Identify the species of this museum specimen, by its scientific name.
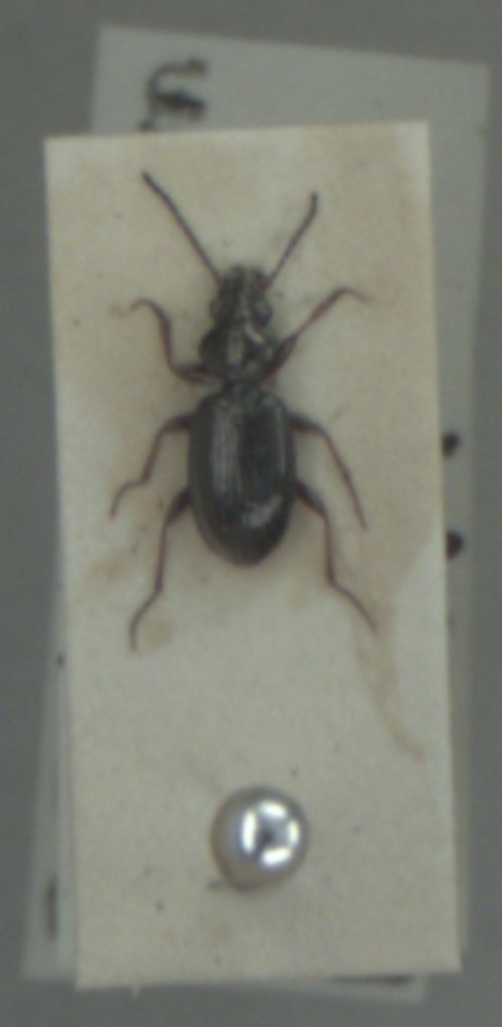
Bembidion lampros
